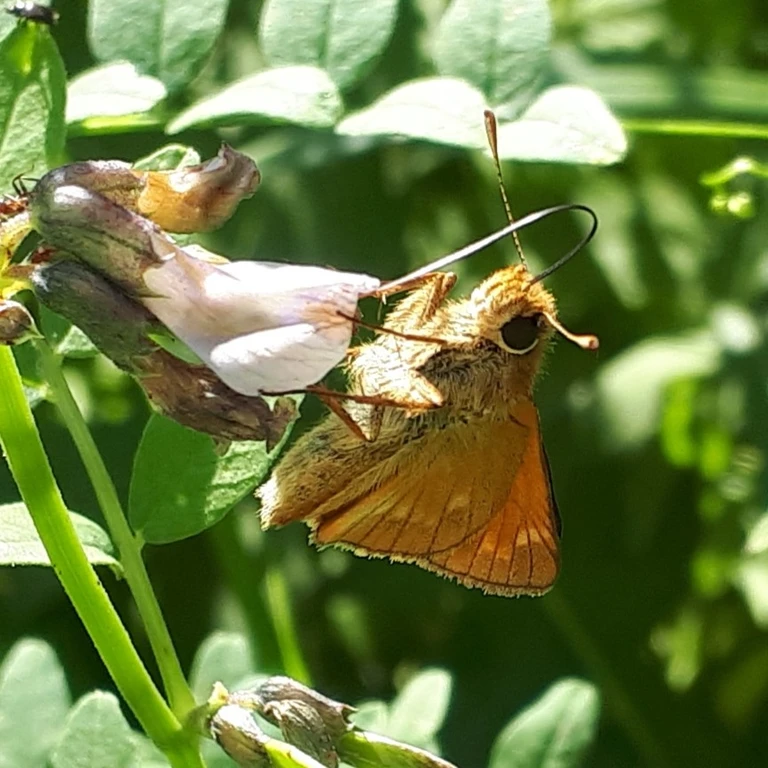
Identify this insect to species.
Ochlodes sylvanus (also Ochlodes venata)
